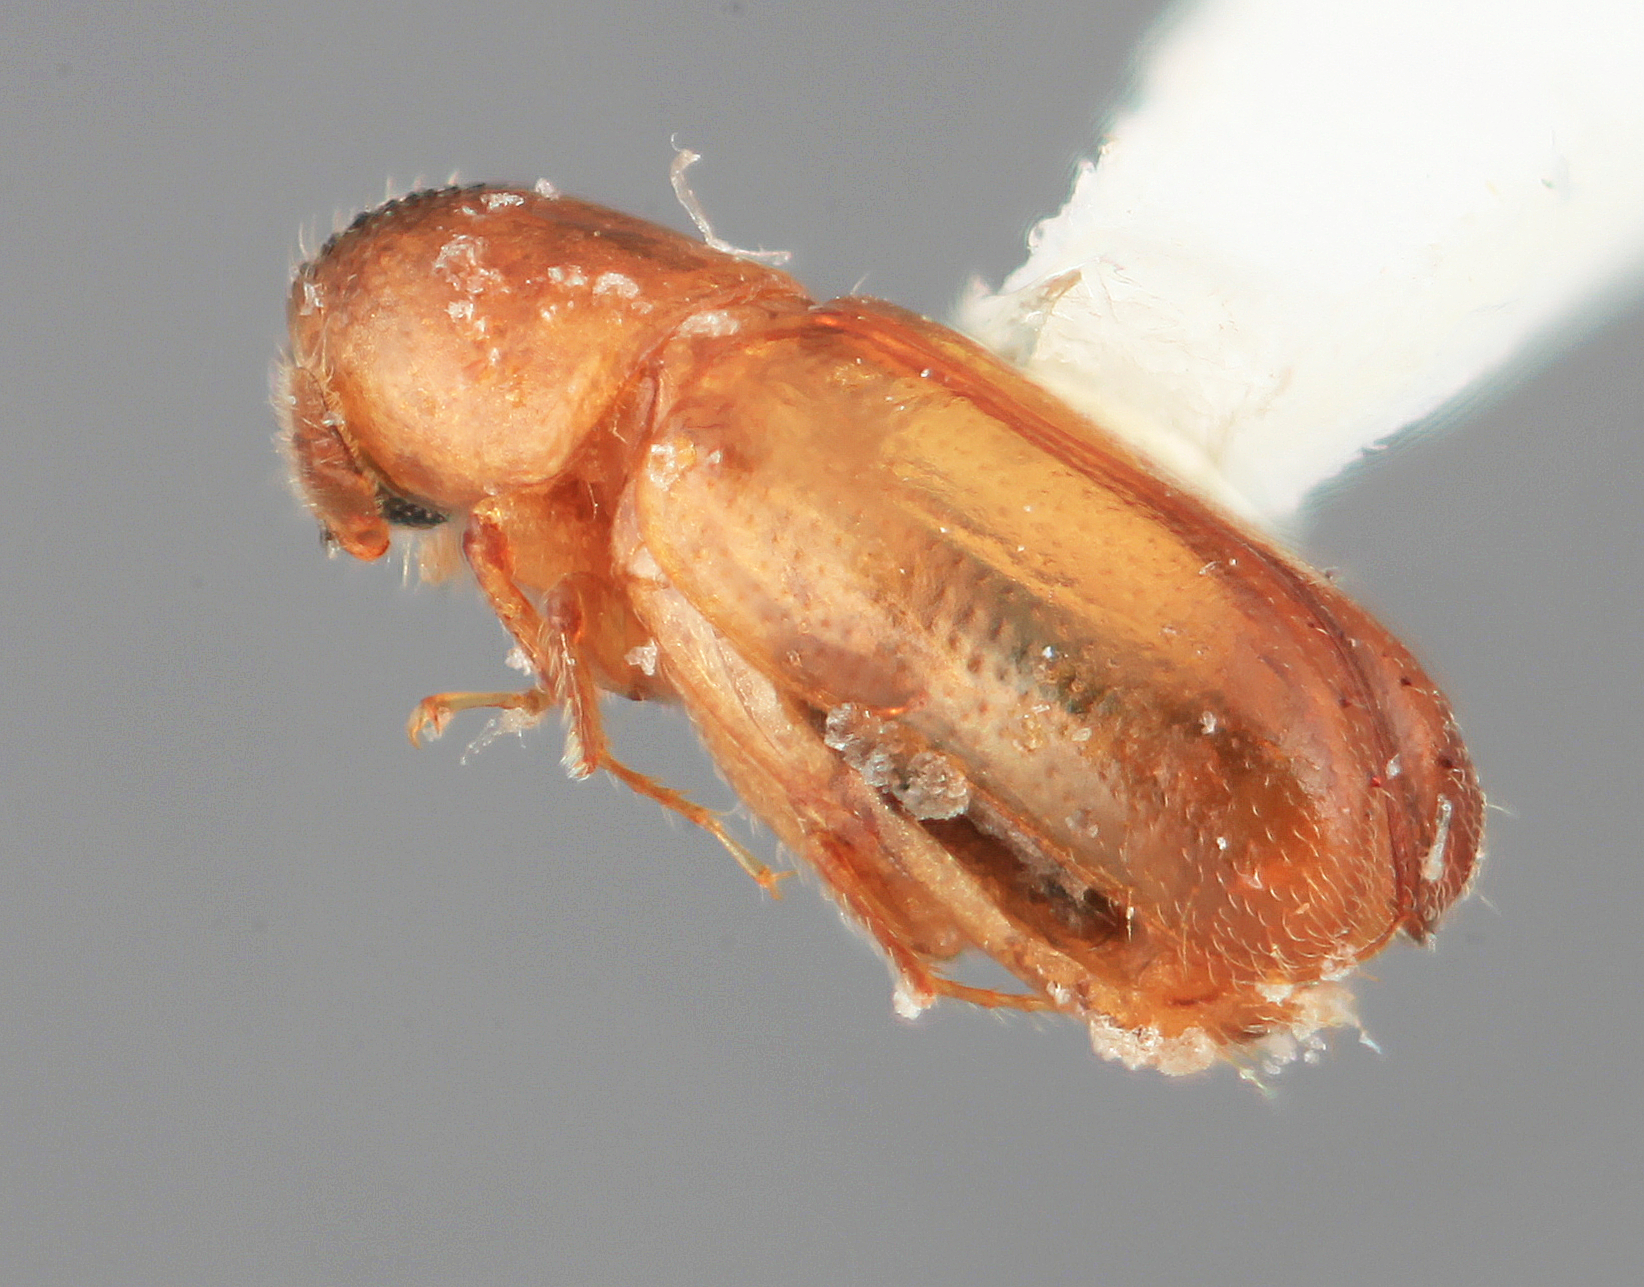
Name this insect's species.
Microcorthylus dilutus
